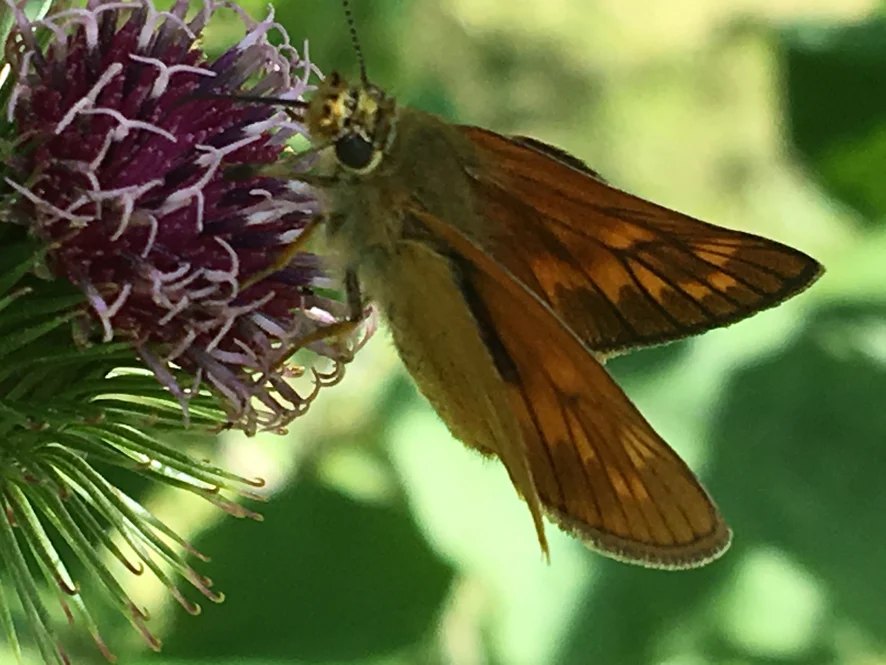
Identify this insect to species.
Ochlodes sylvanus (also Ochlodes venata)
